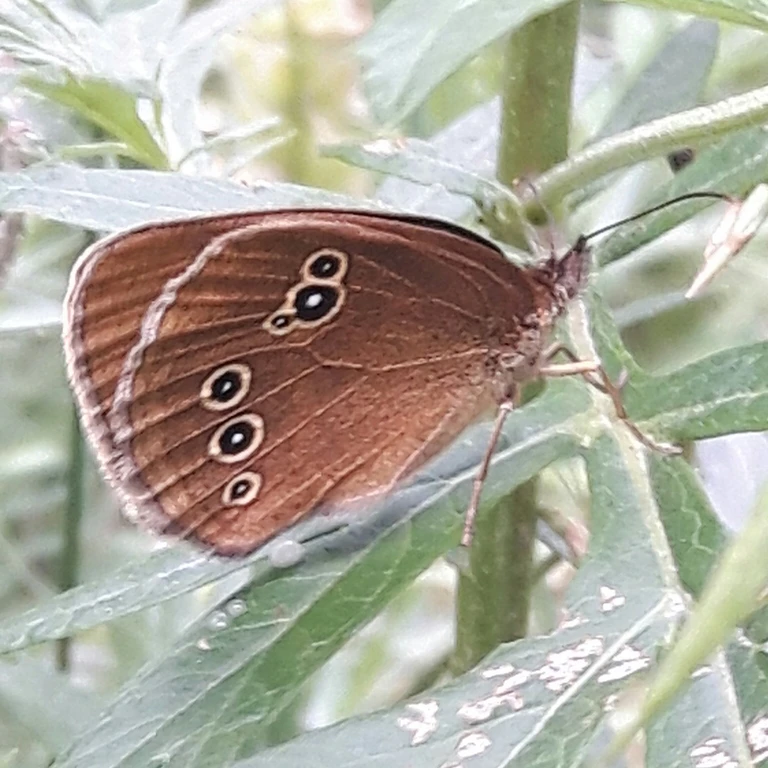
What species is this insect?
Aphantopus hyperantus
